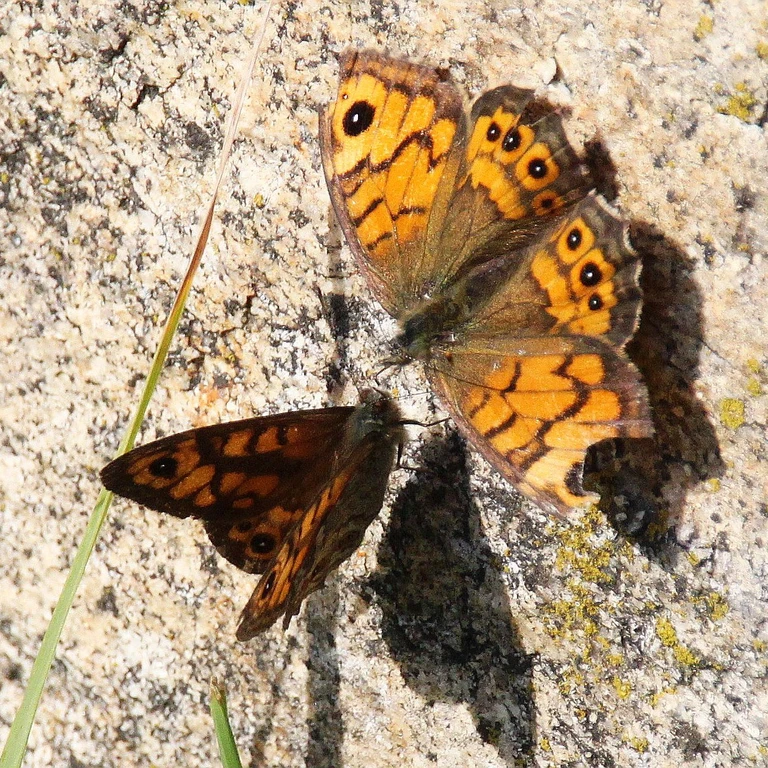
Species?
Lasiommata megera (also Pararge megera)
